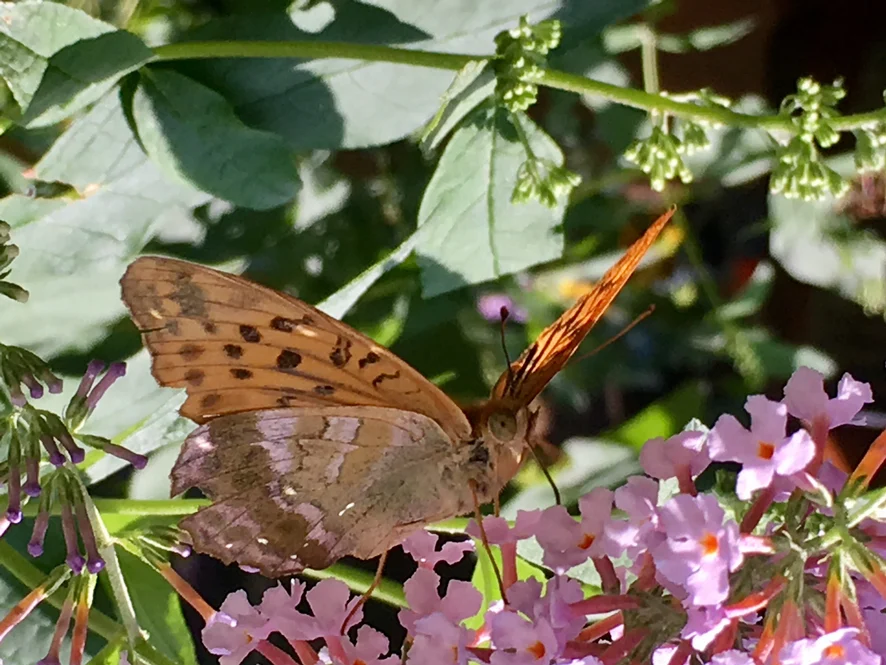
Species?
Argynnis paphia
